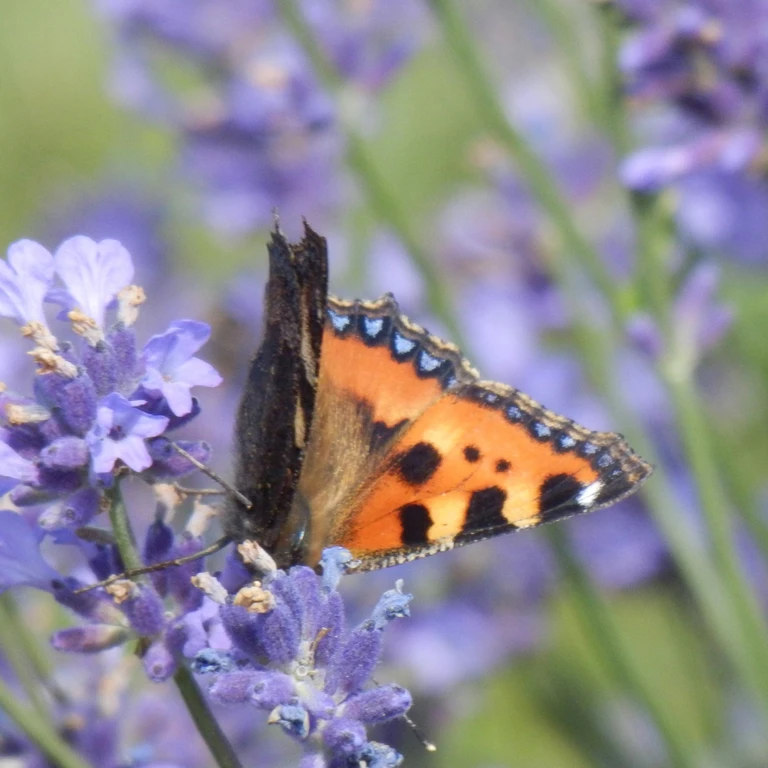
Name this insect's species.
Aglais urticae
